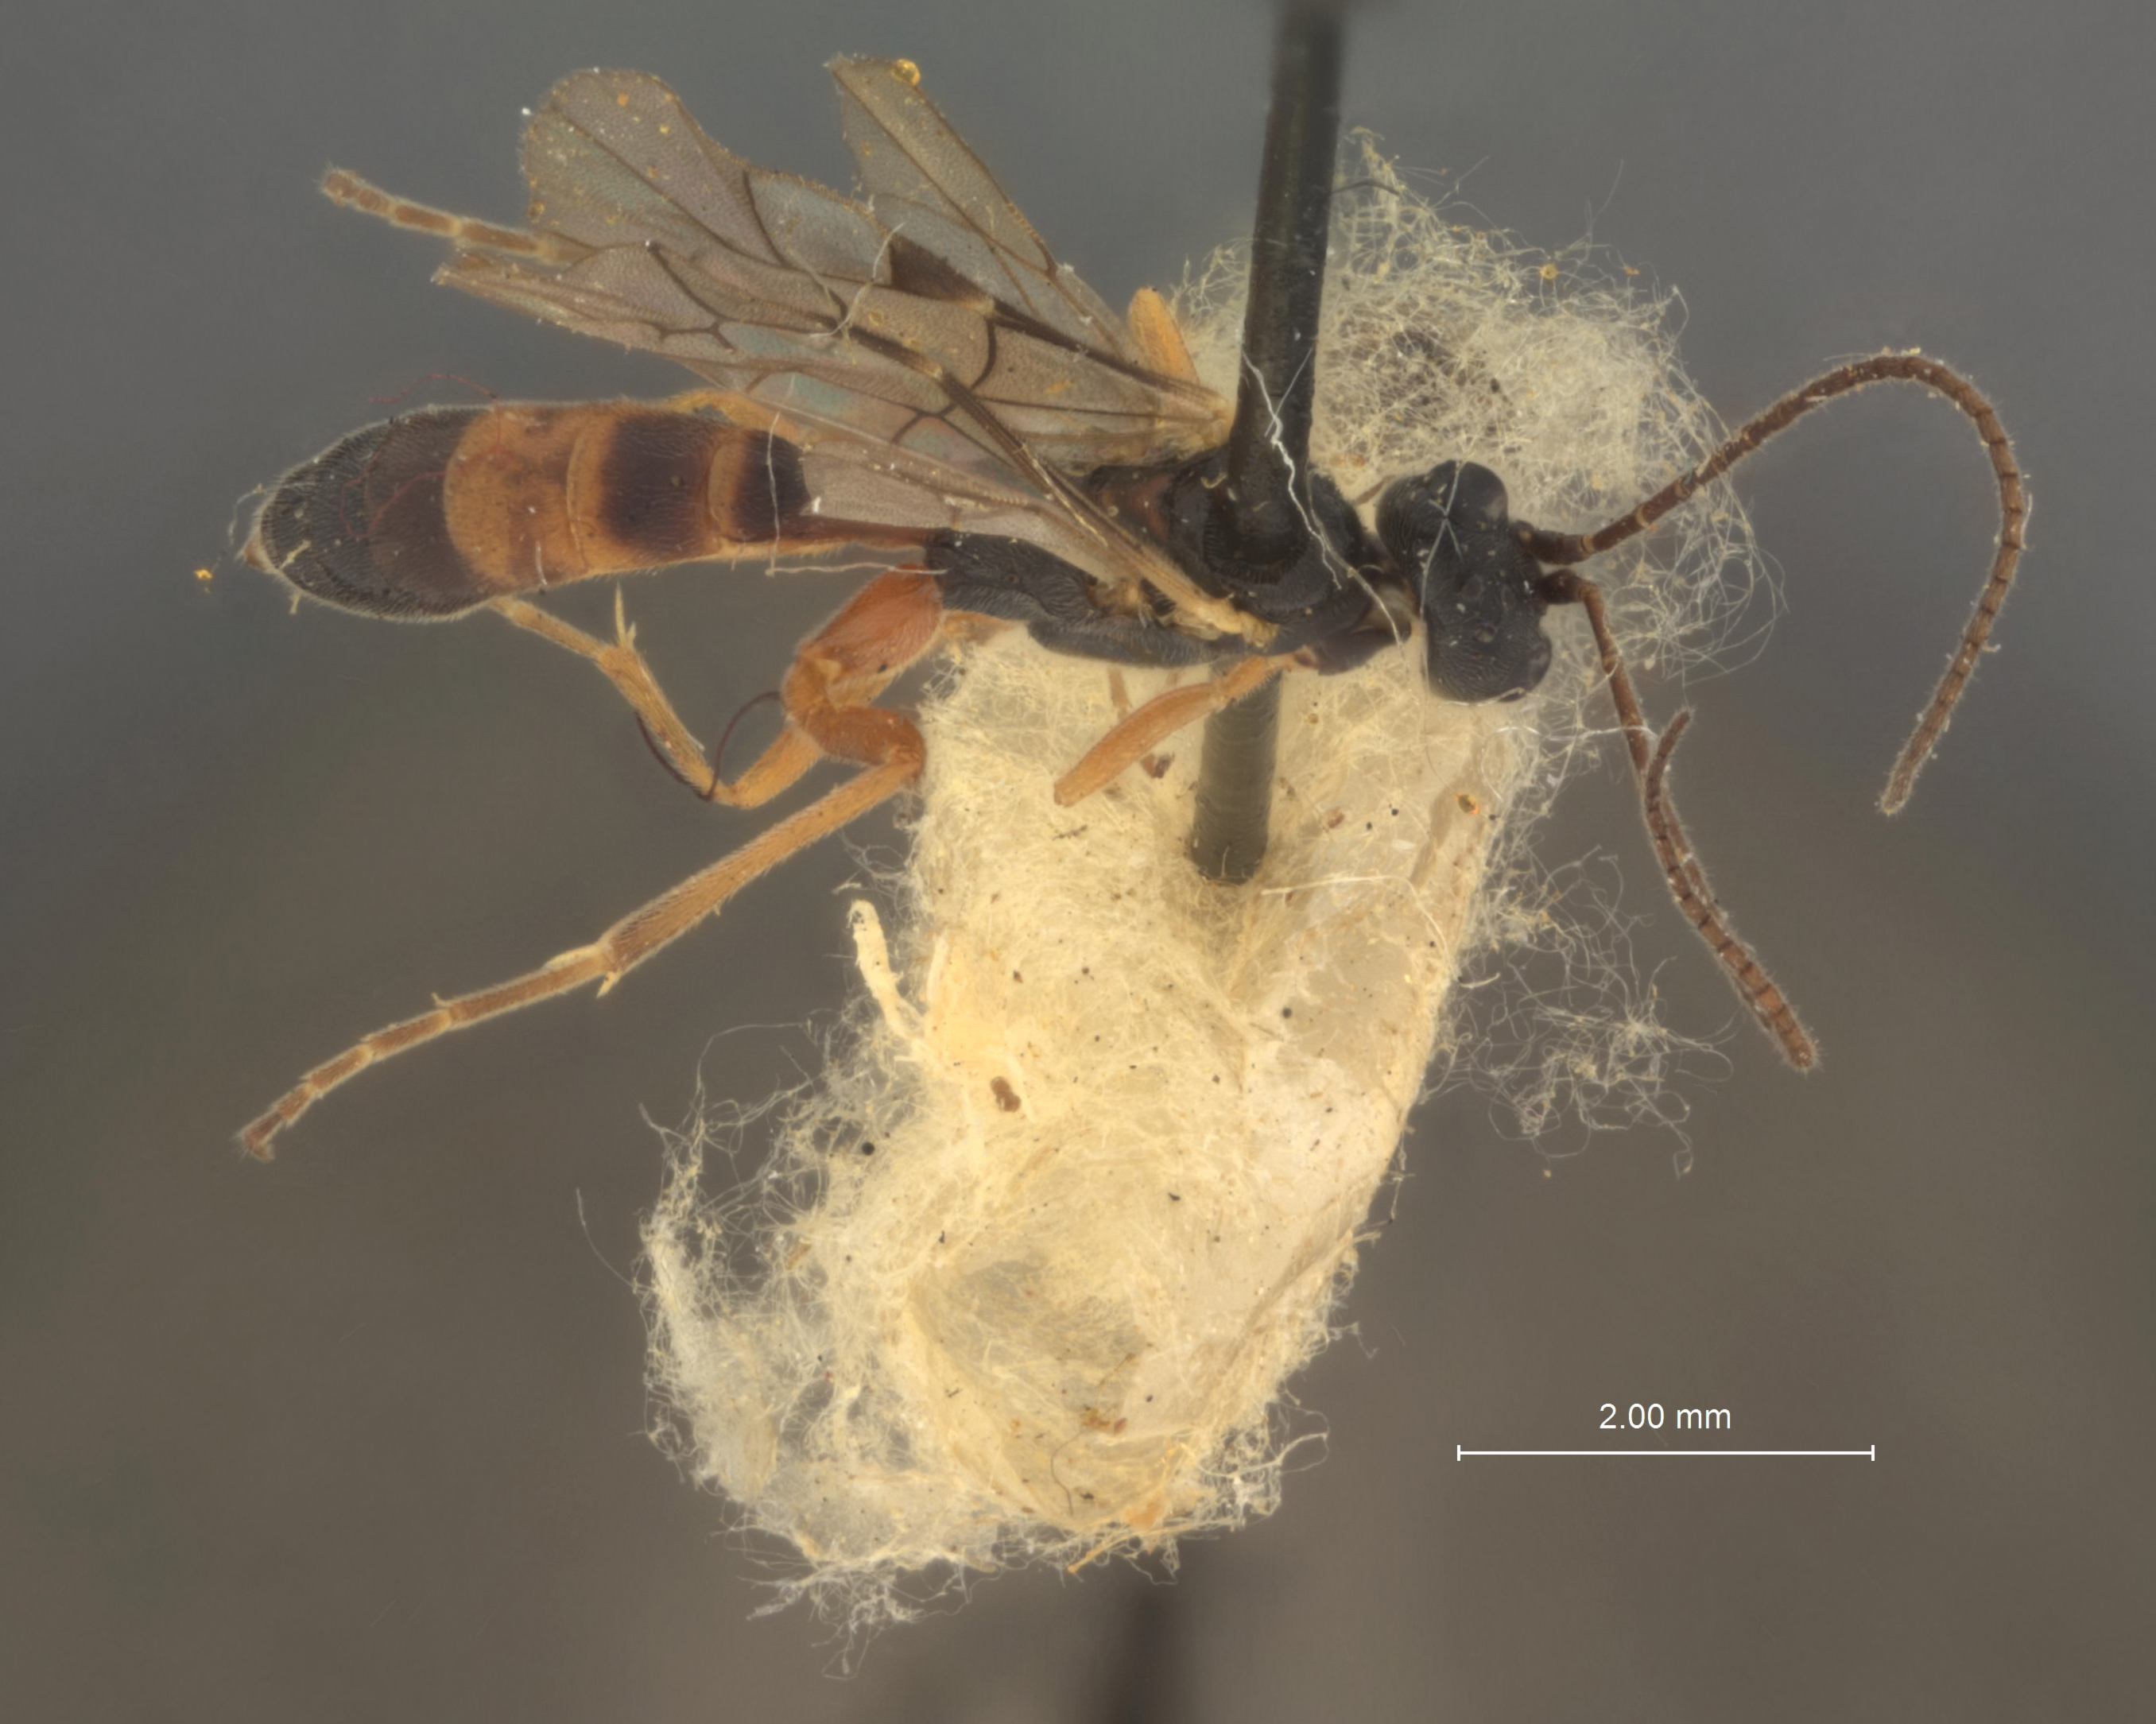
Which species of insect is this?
Mesoleius balteatus
